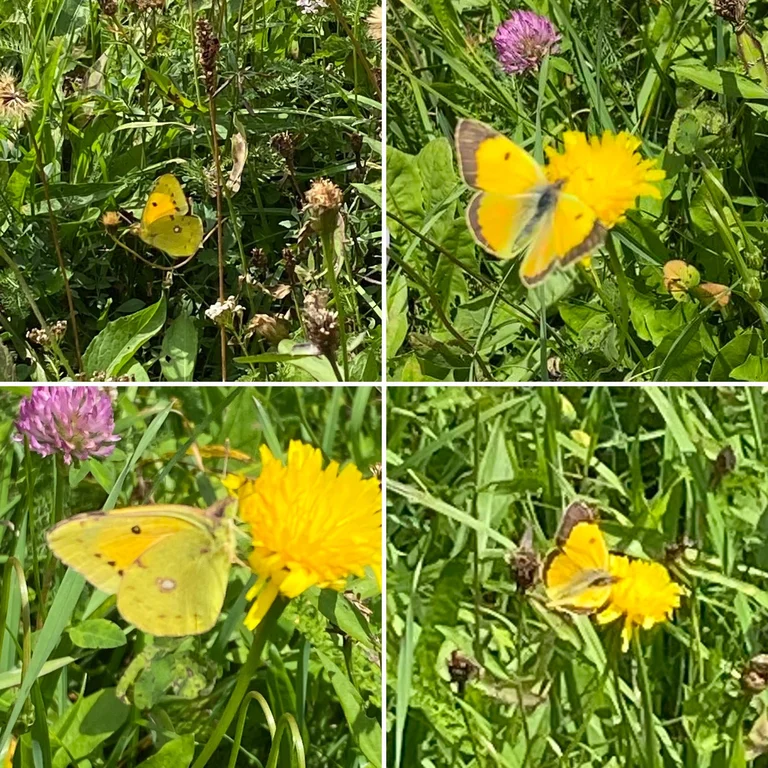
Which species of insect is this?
Colias croceus
